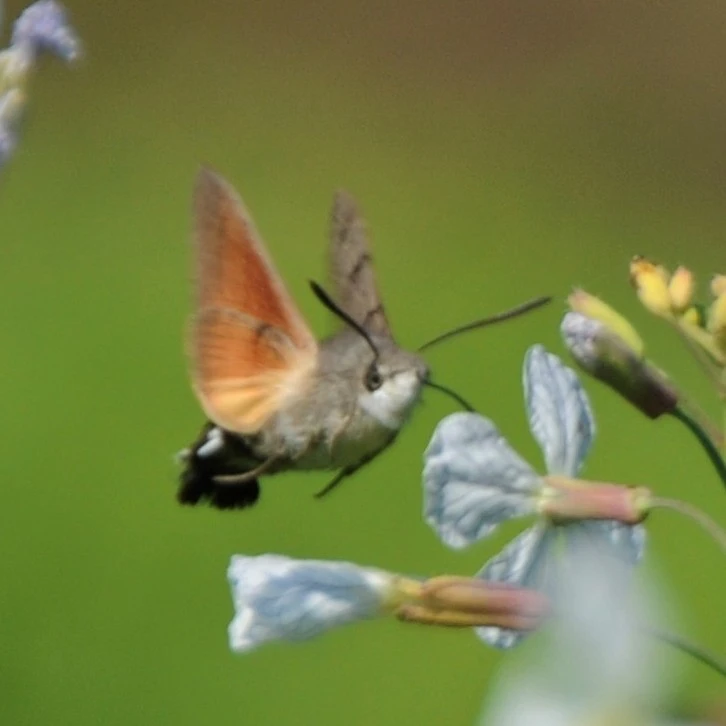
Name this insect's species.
Macroglossum stellatarum
